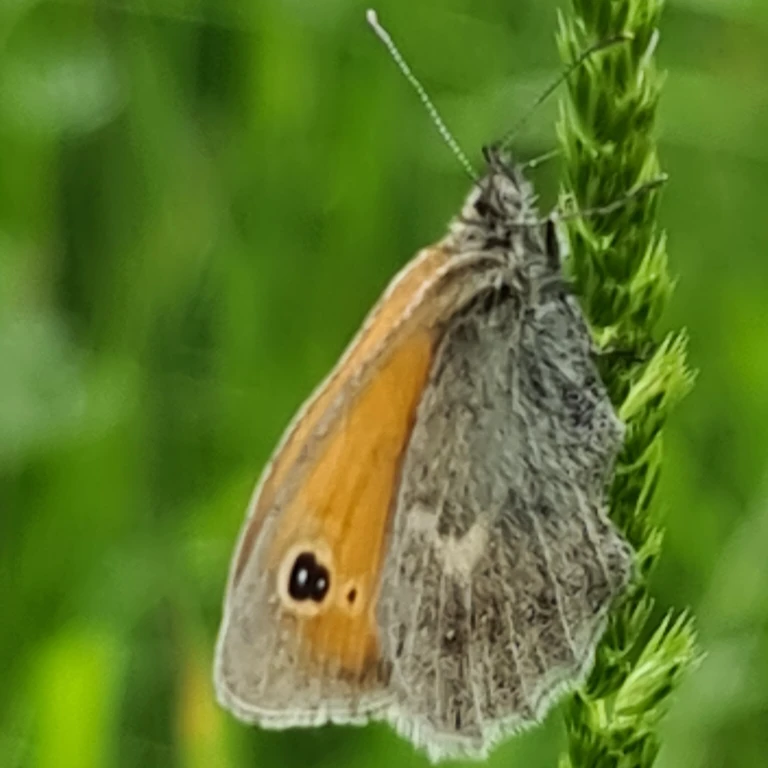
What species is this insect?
Coenonympha pamphilus
